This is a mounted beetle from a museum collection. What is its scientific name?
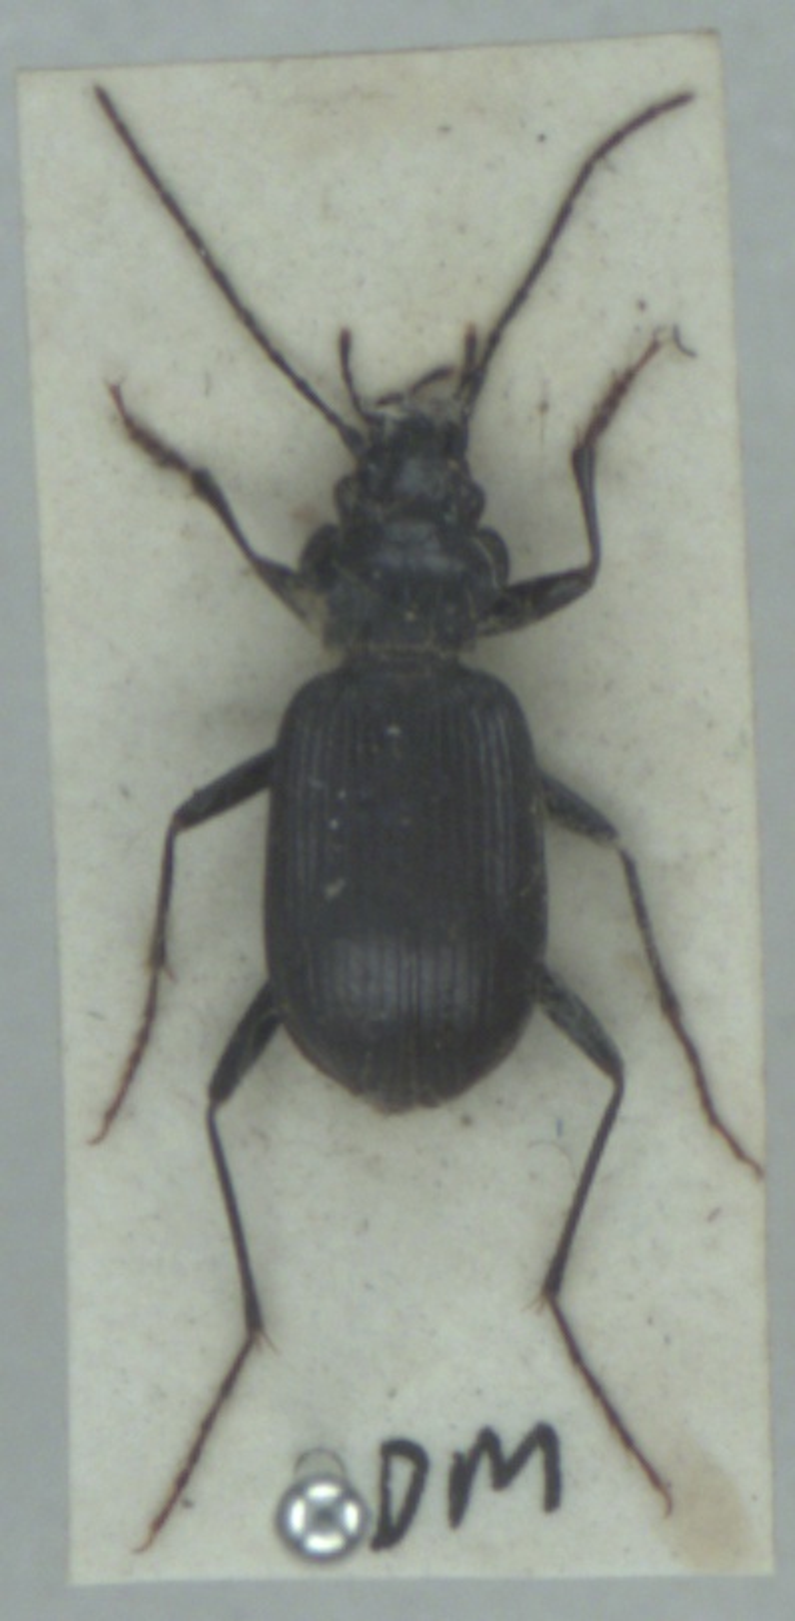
Nebria rufescens
